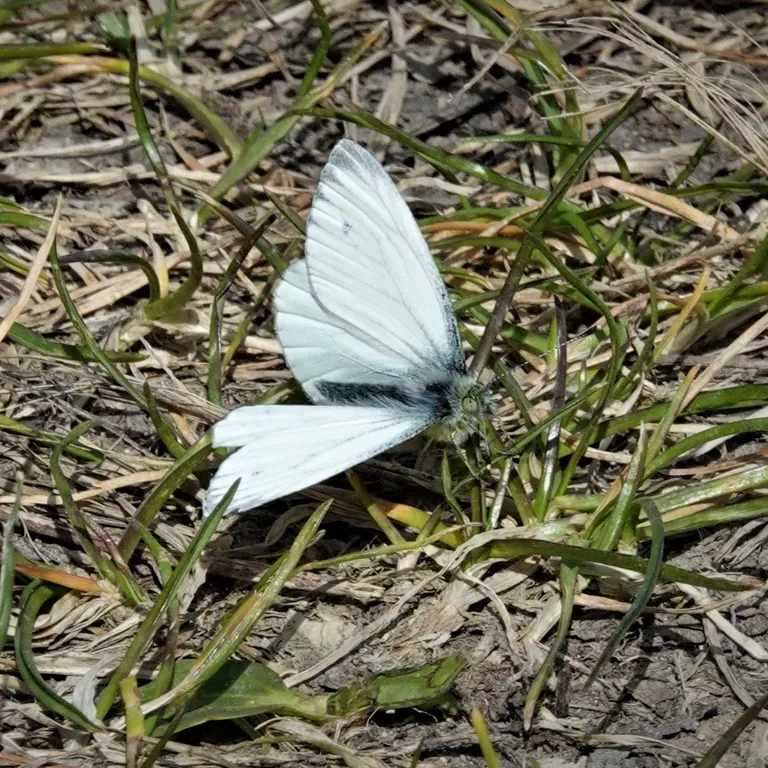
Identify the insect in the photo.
Pieris napi
